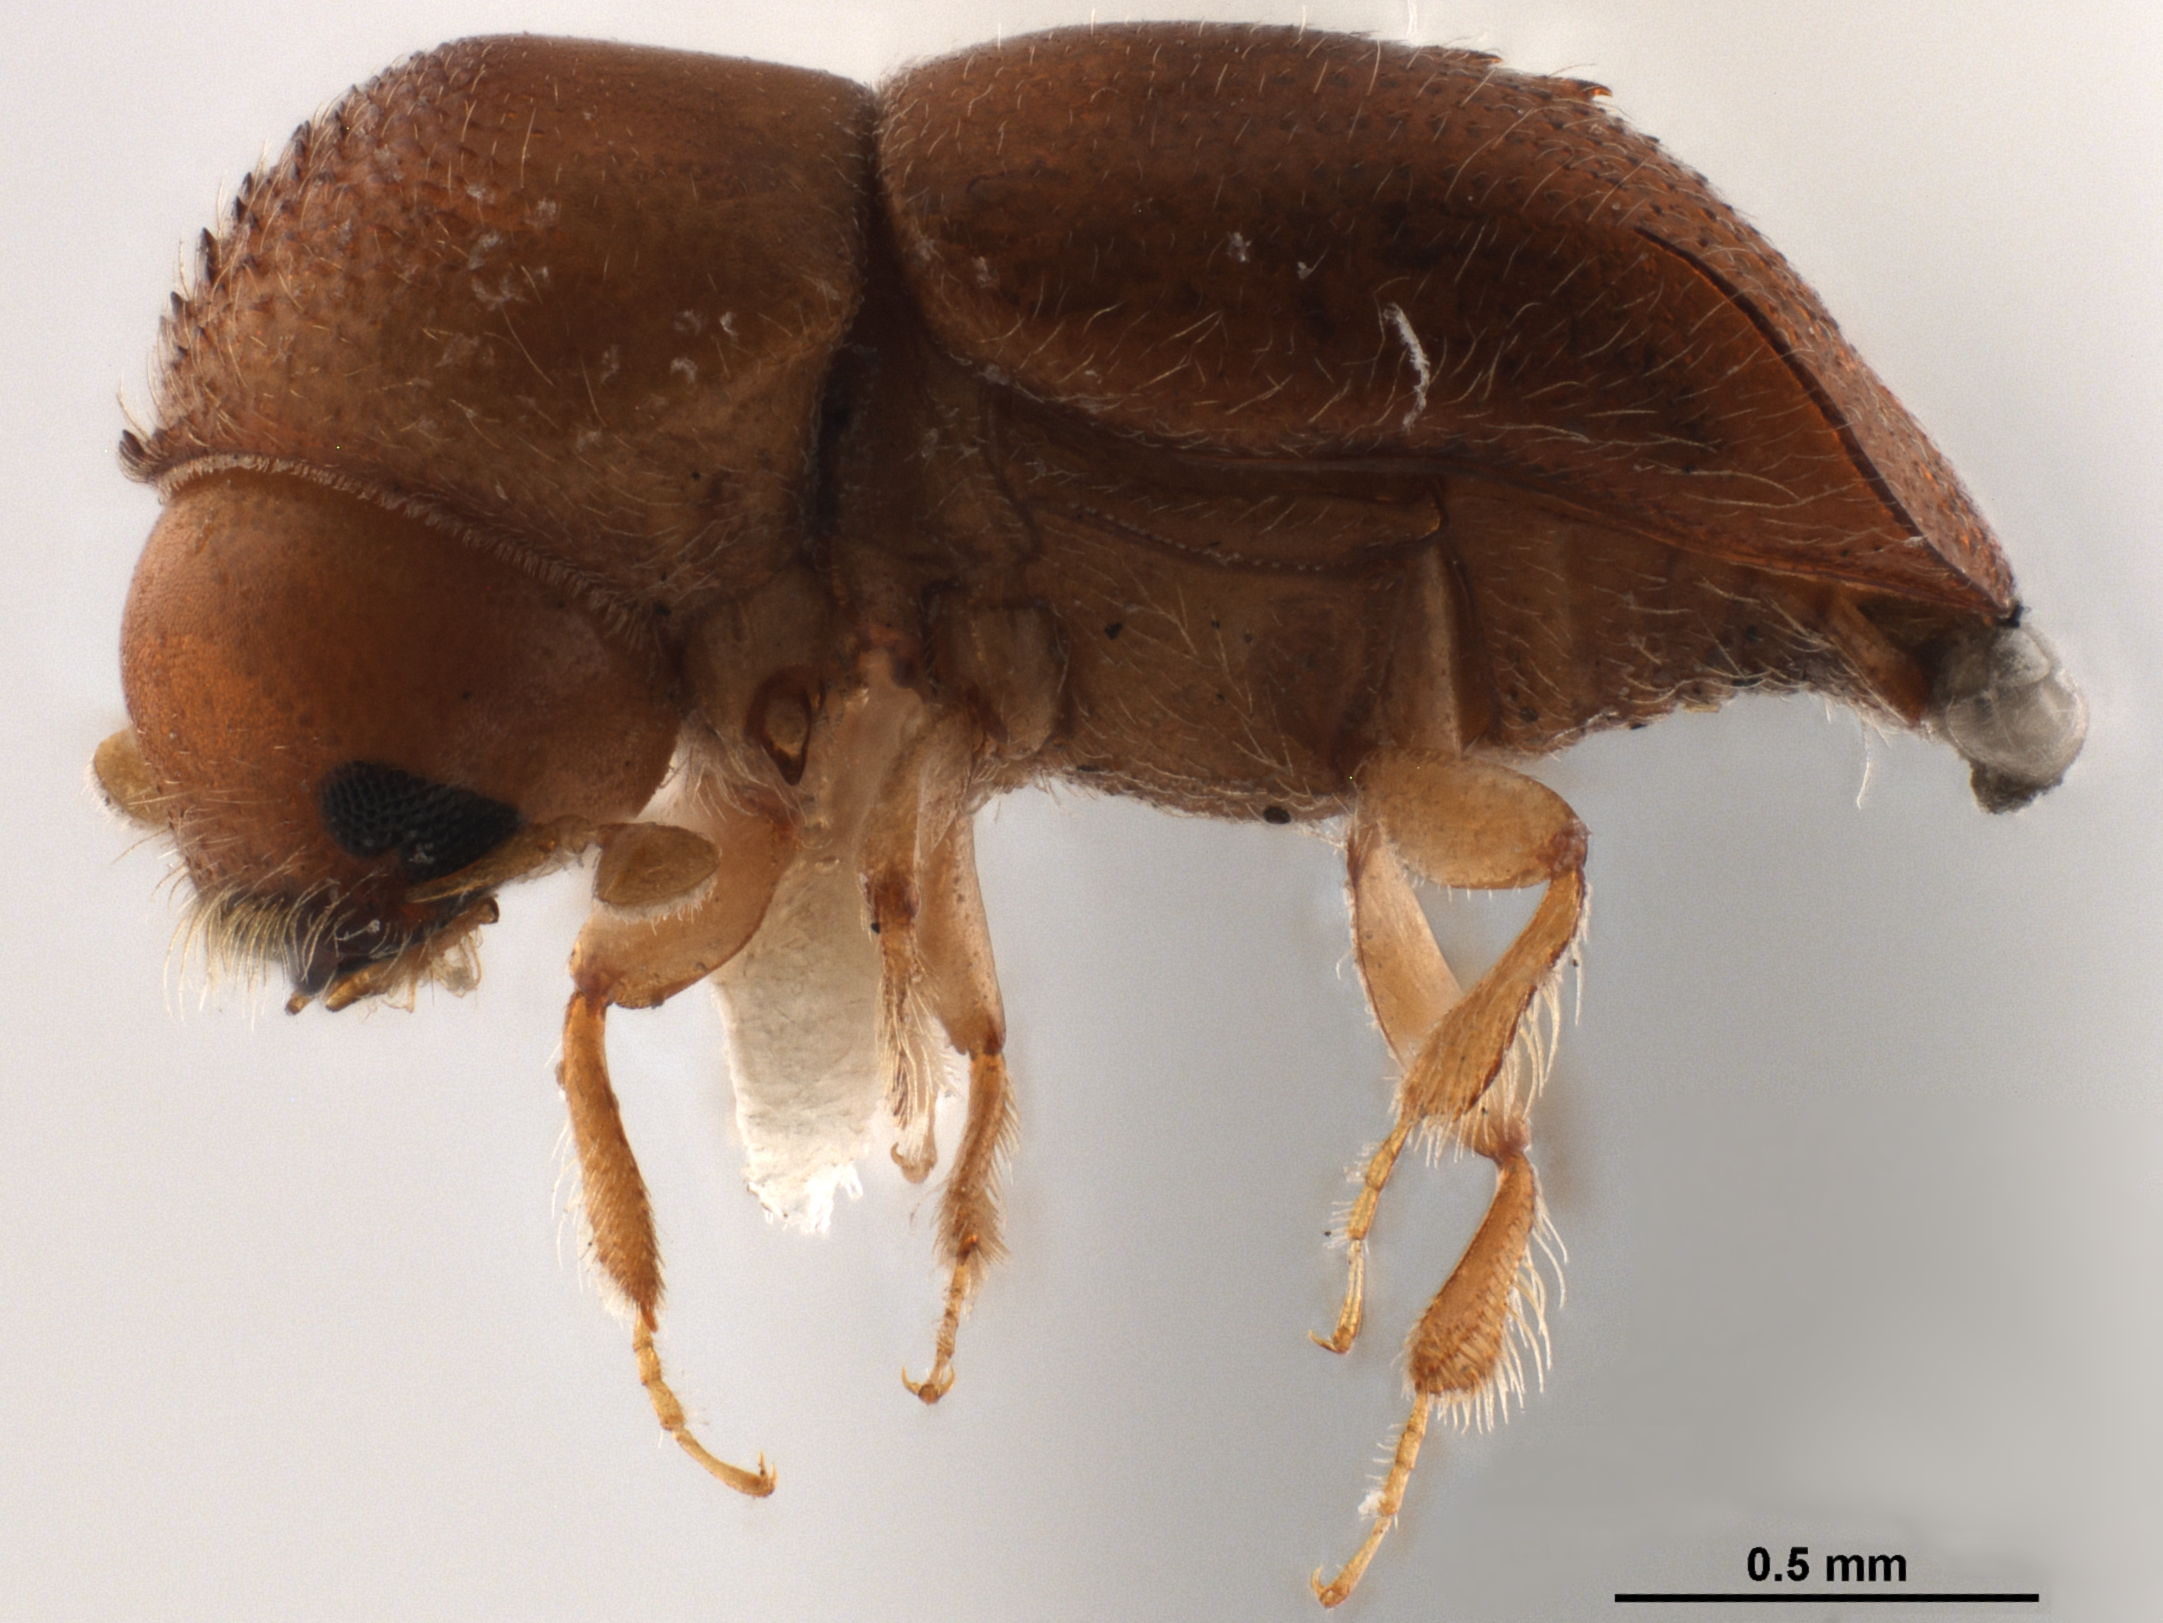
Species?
Diuncus adossuarius
